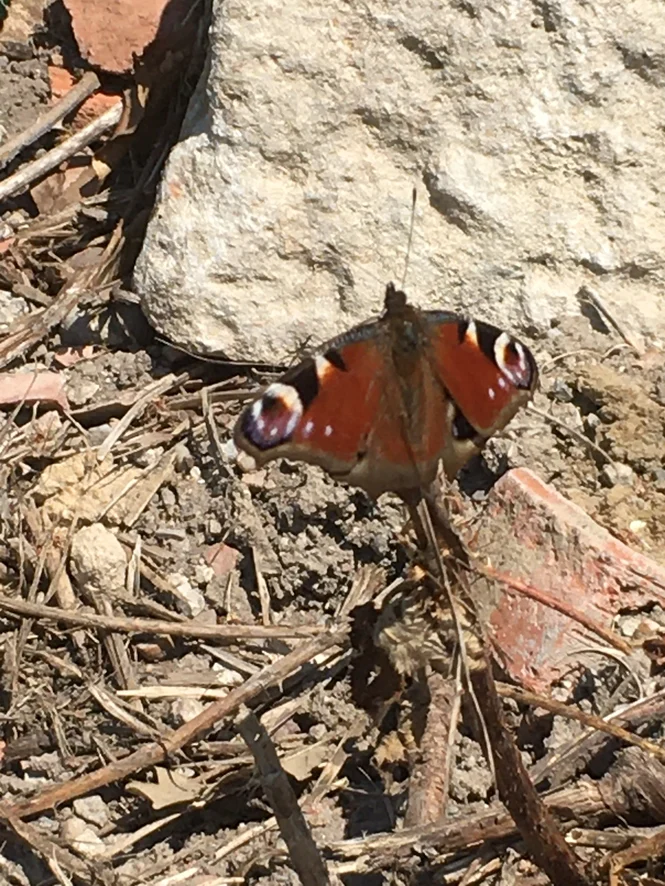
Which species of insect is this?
Aglais io
